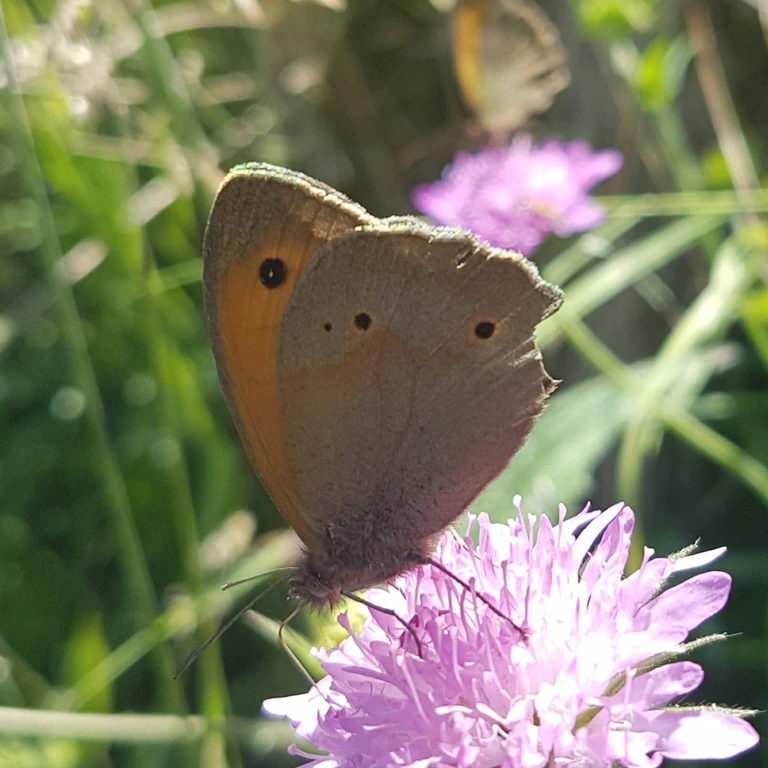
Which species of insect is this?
Maniola jurtina
